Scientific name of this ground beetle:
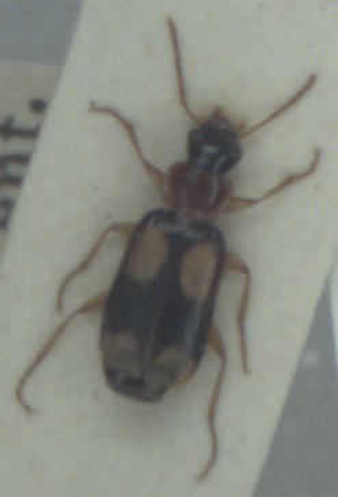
Dromius quadrimaculatus
